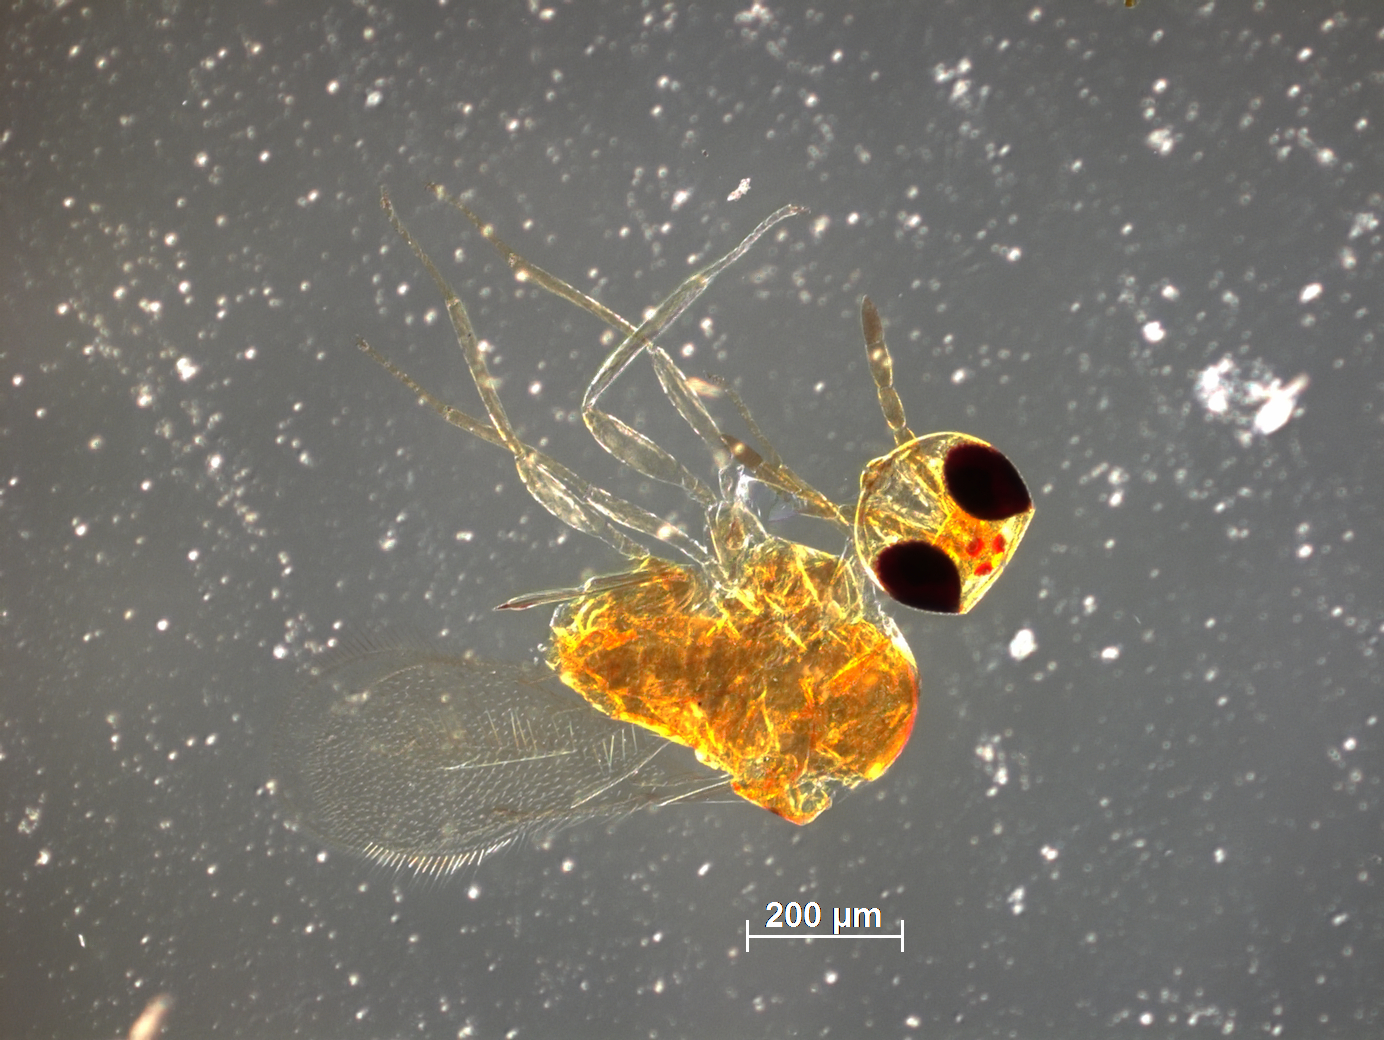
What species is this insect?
Aphytis chilensis
